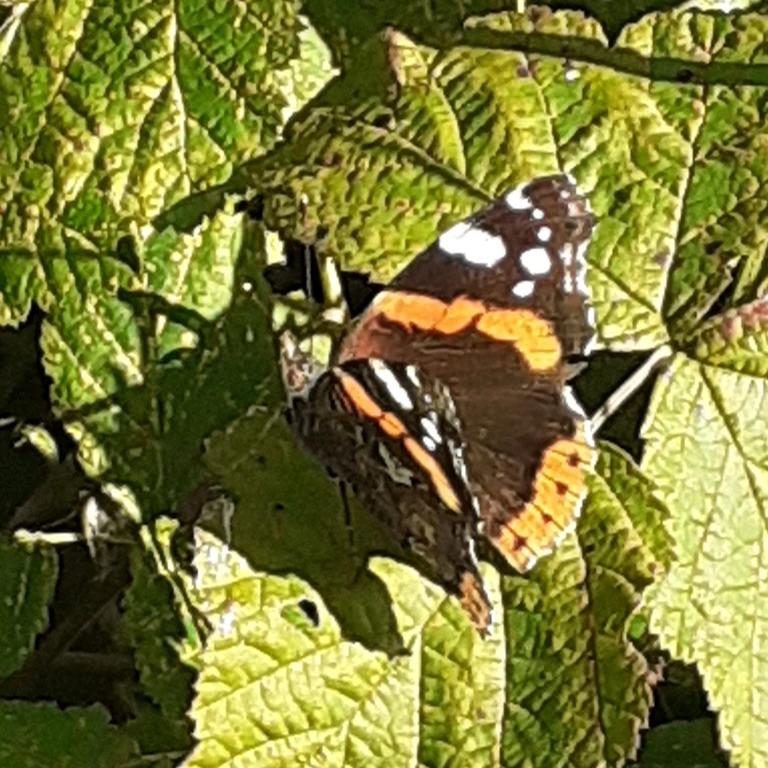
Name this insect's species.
Vanessa atalanta
